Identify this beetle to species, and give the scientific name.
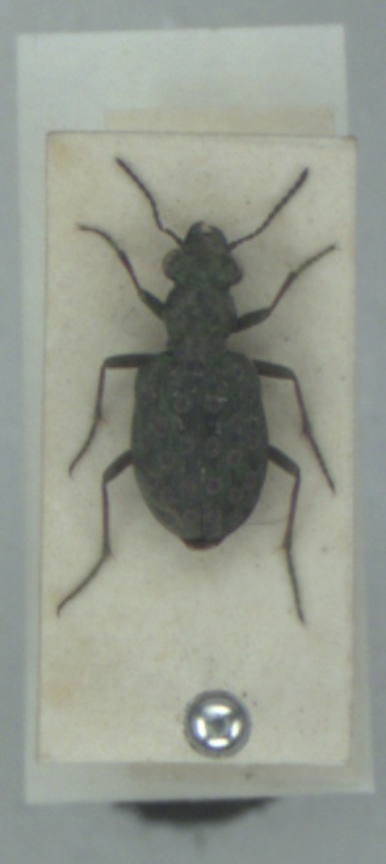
Elaphrus riparius
